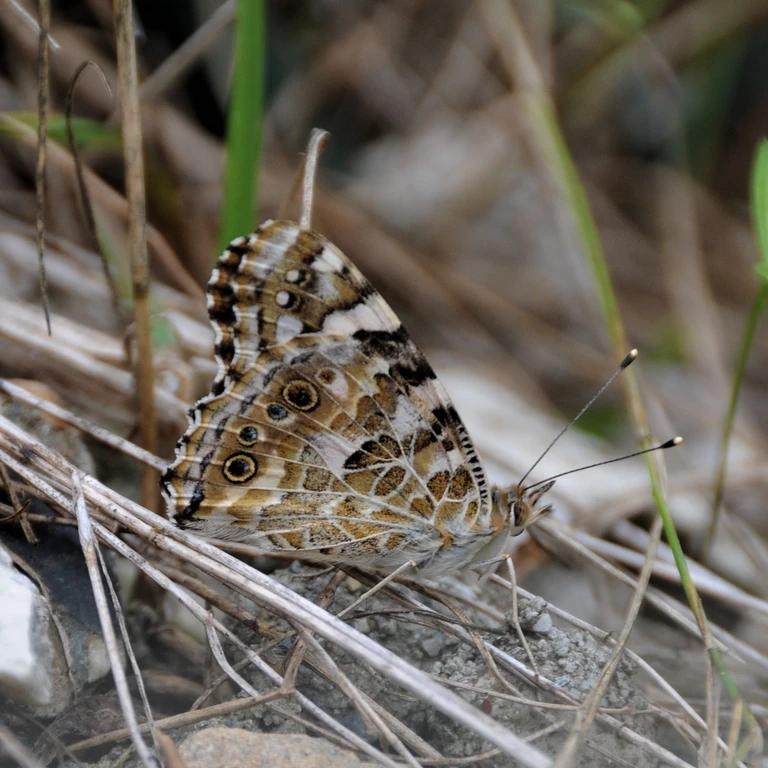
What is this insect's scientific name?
Vanessa cardui
